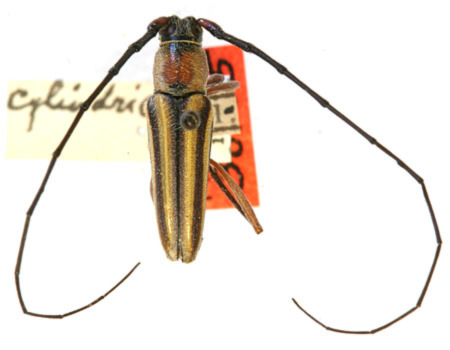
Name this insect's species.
Sphaenothecus bivittata (also Sphaenothecus nematocera)
